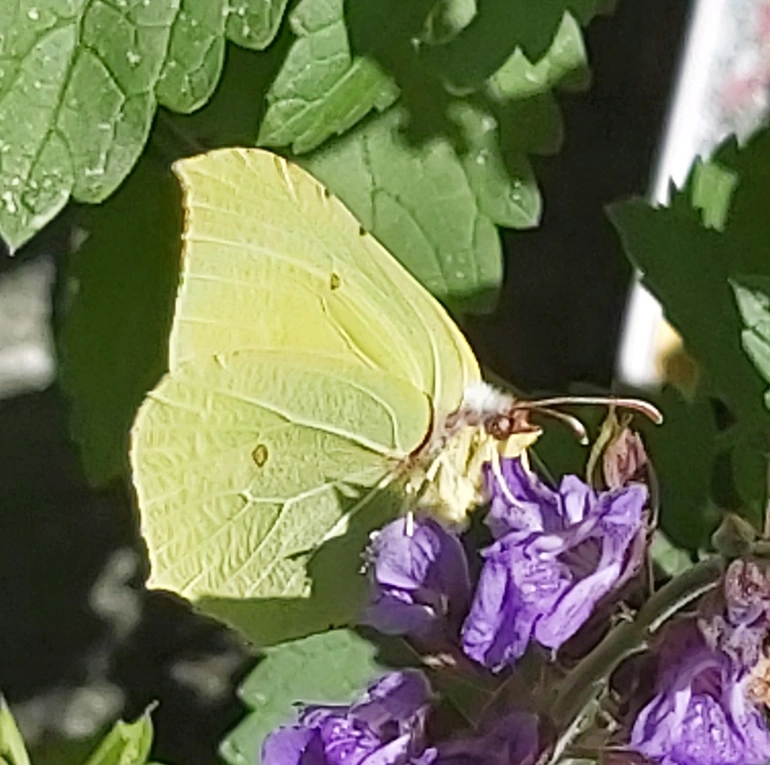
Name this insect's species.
Gonepteryx rhamni
